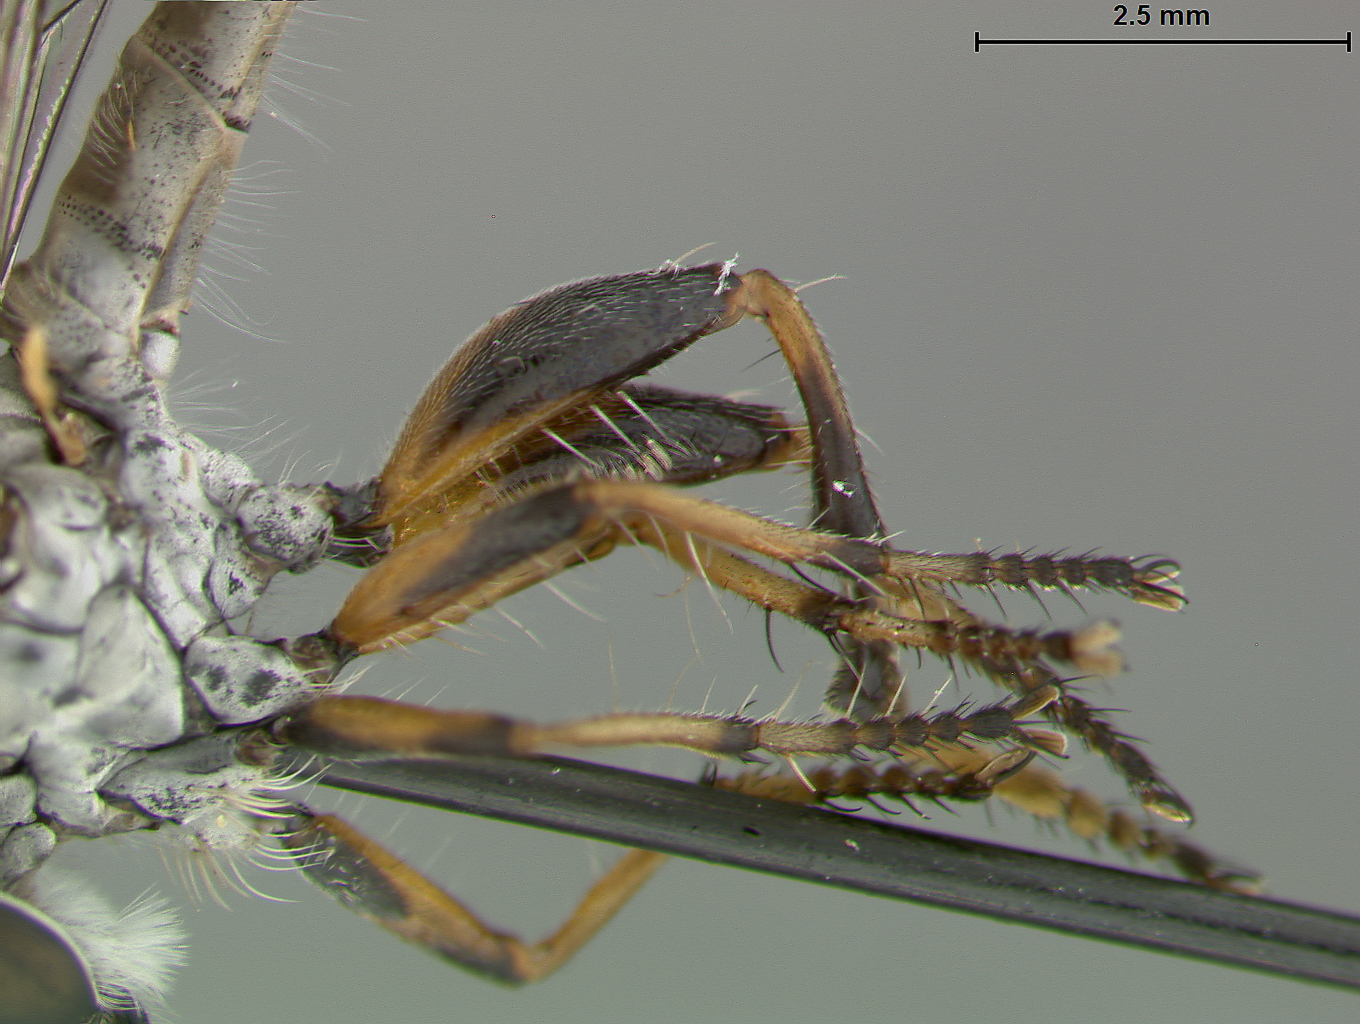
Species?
Ommatius hanebrinki
